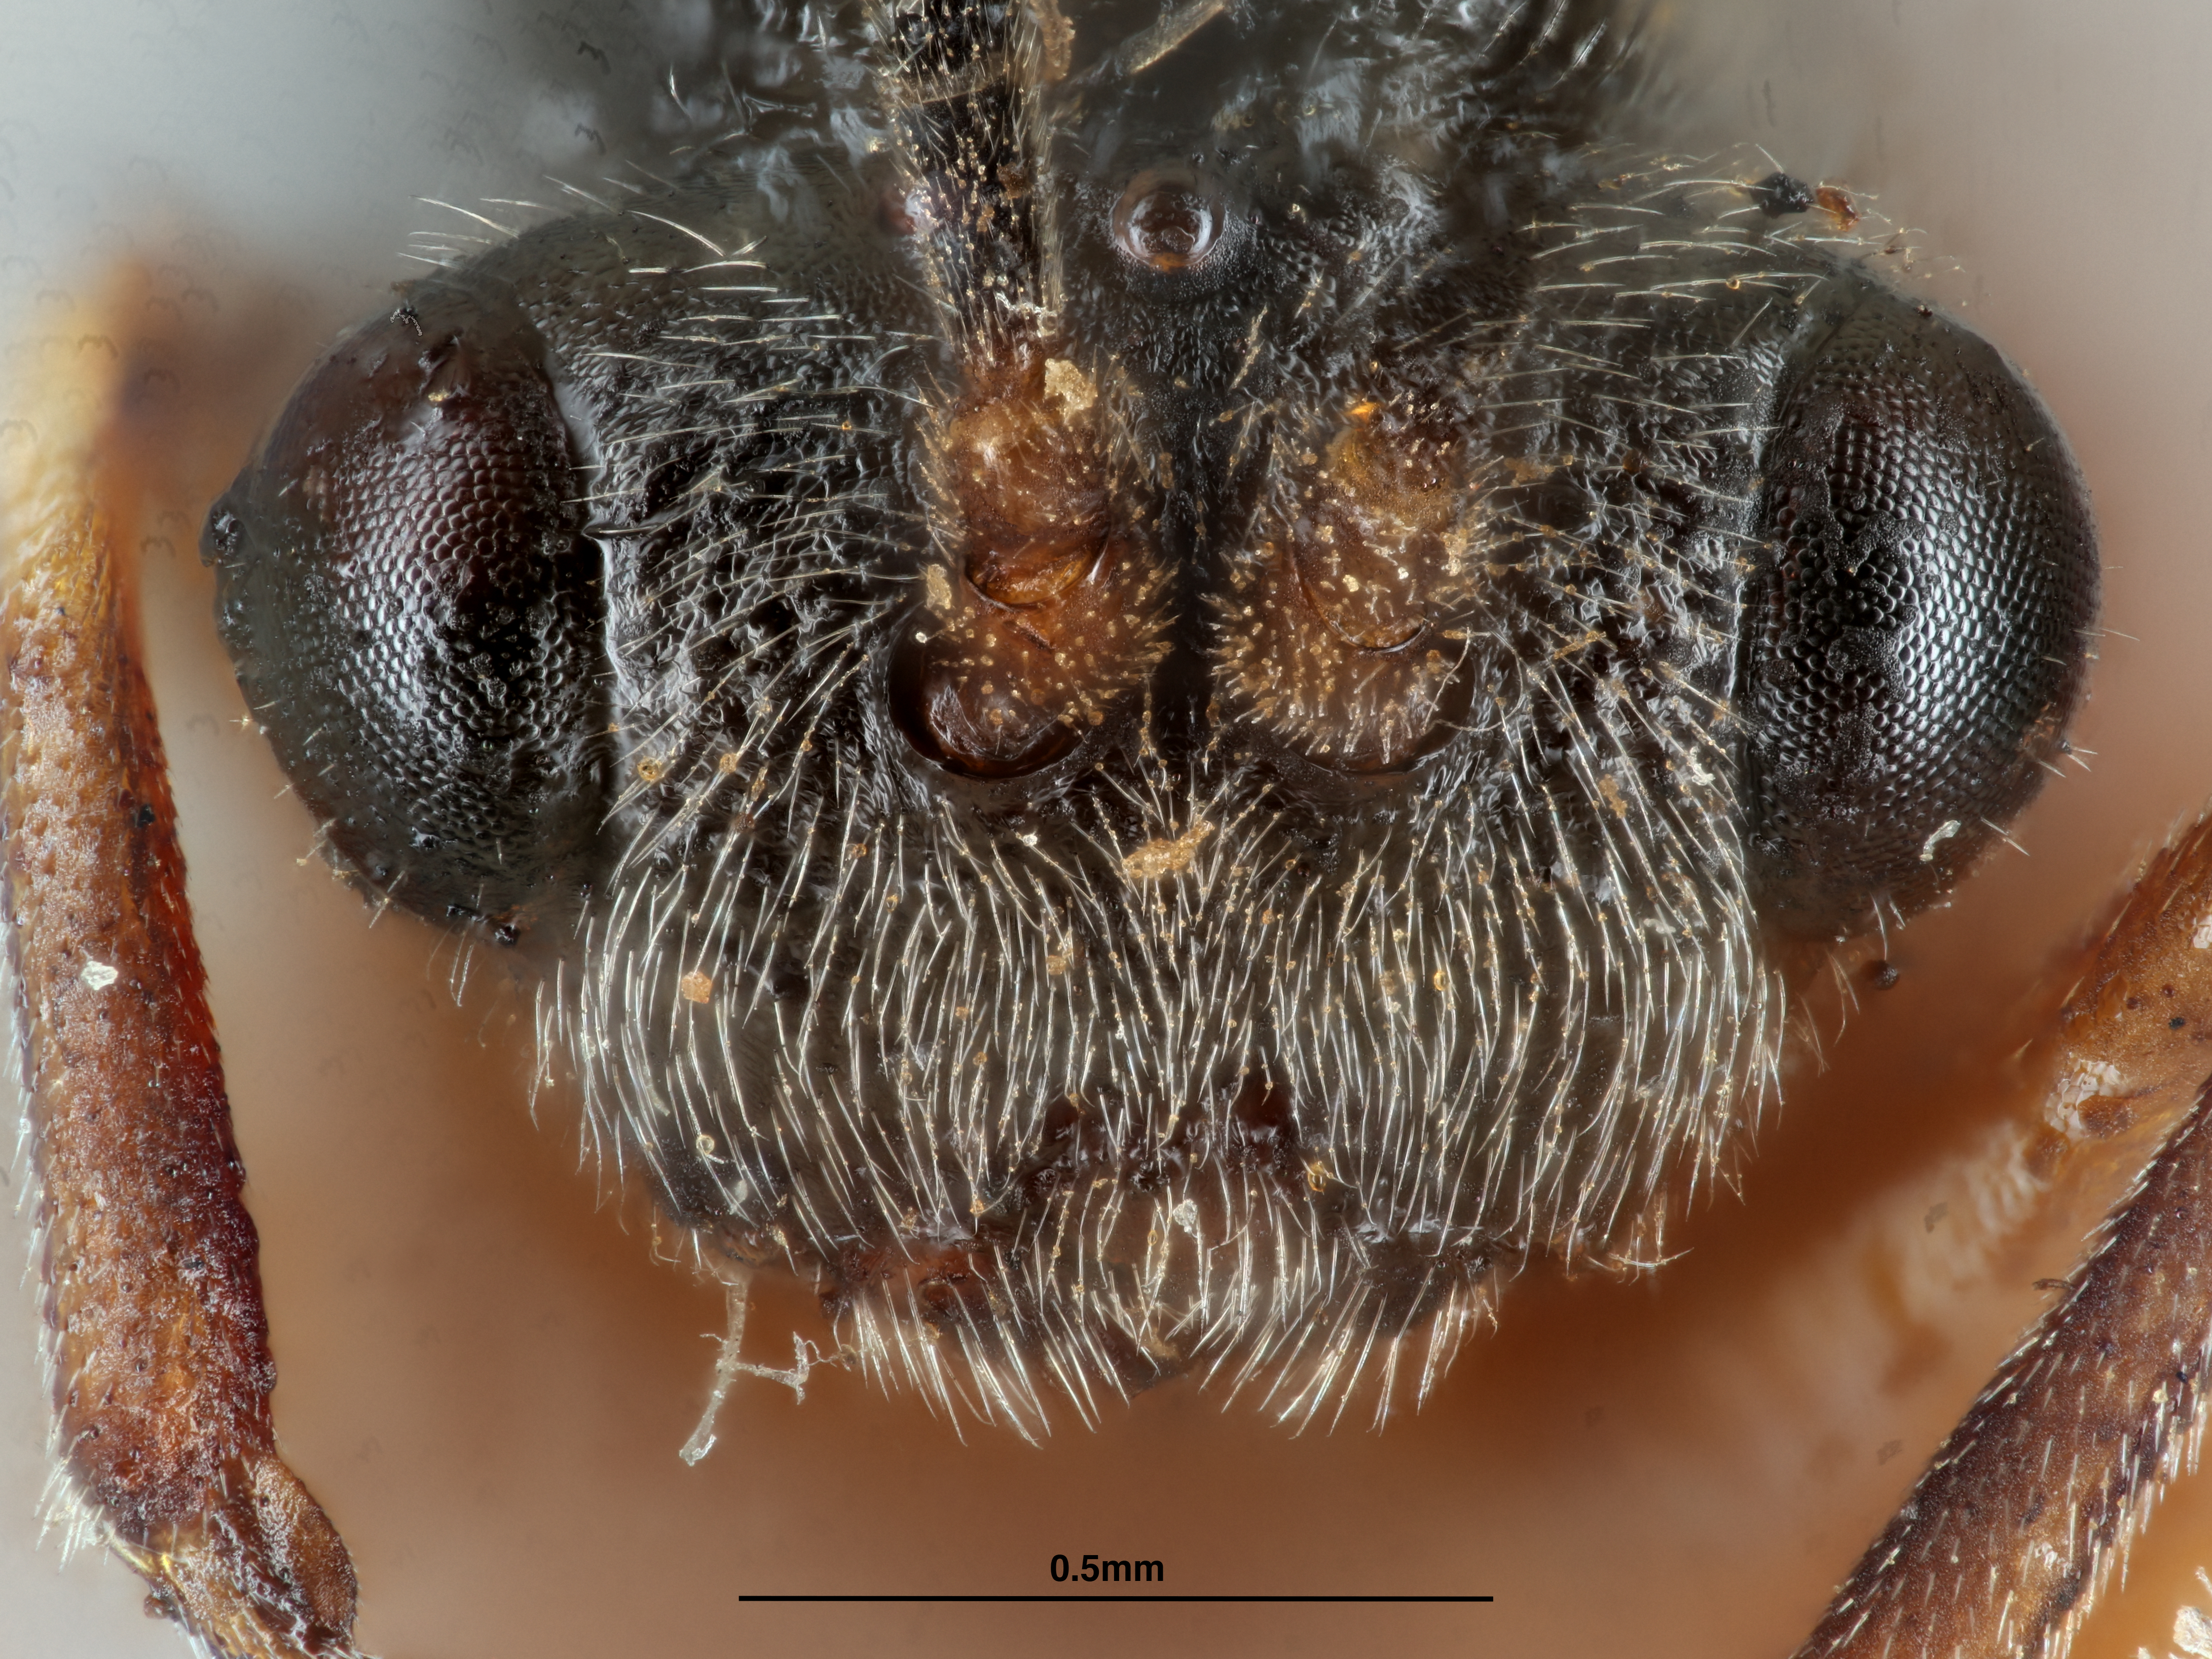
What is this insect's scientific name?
Rhodites pustulatoides
